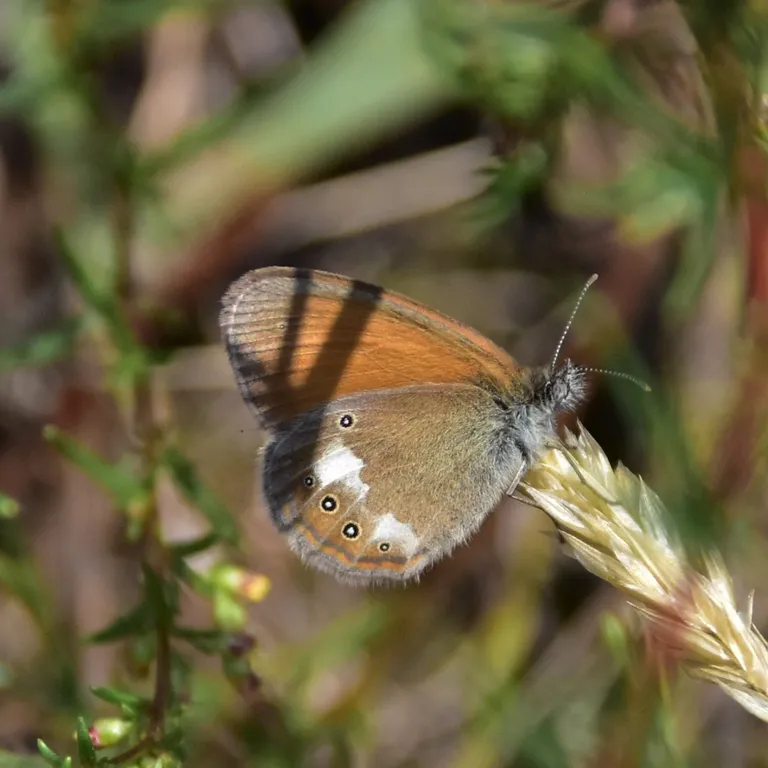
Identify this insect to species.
Coenonympha glycerion (also Coenonympha iphis)
